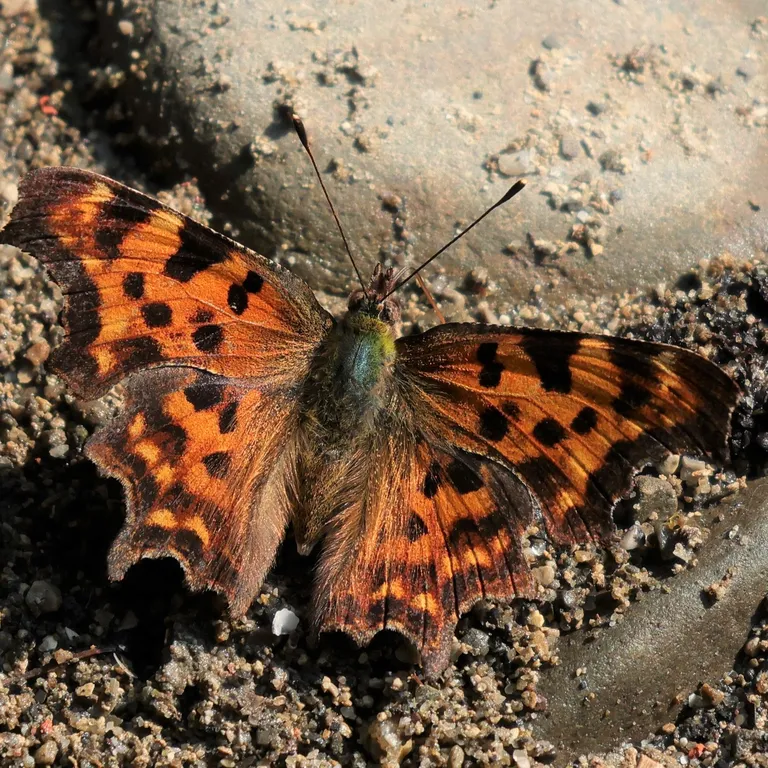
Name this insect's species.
Polygonia c-album
